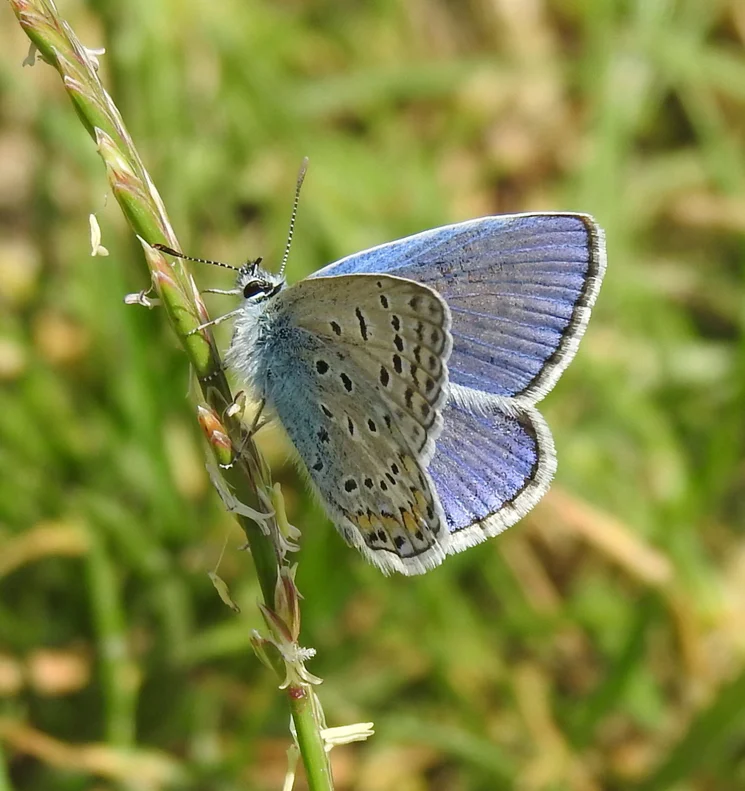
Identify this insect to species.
Polyommatus icarus
